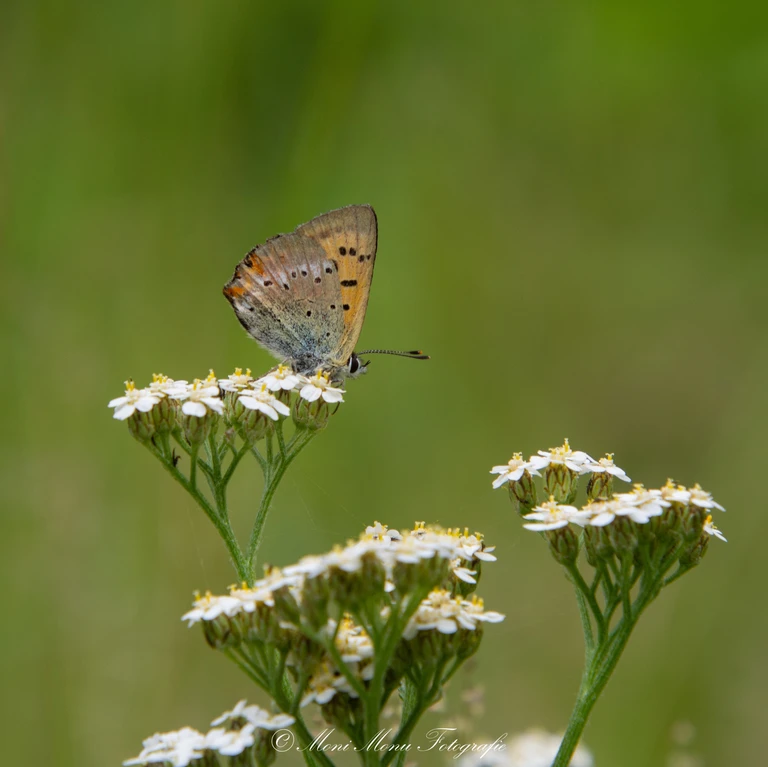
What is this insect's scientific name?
Lycaena virgaureae
